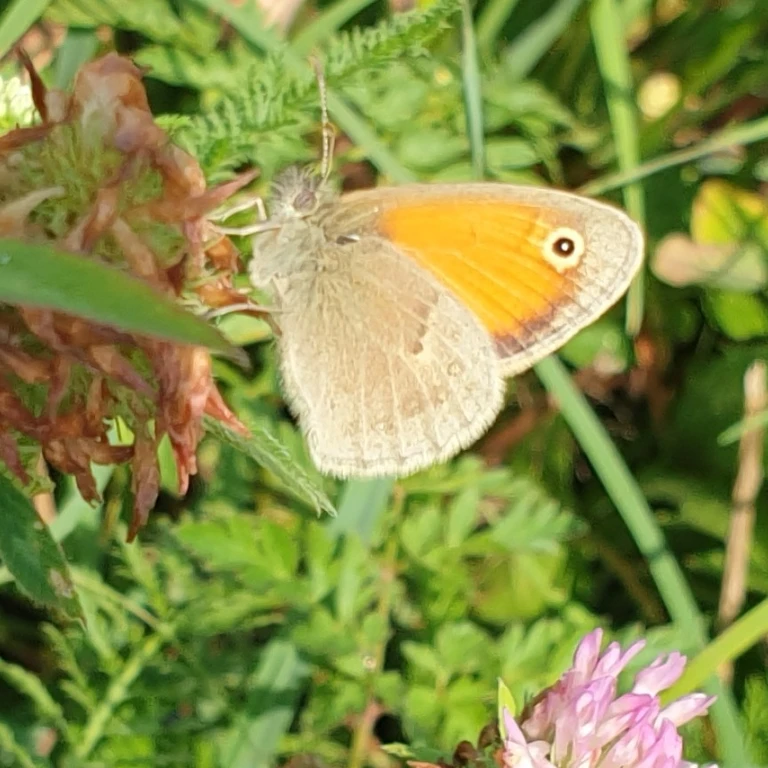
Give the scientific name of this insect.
Coenonympha pamphilus
